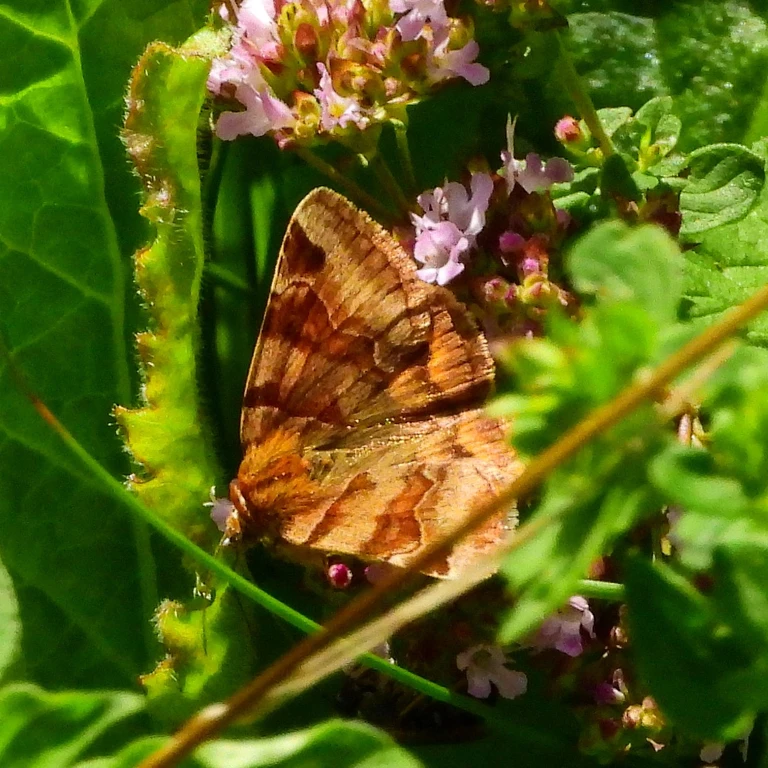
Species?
Euclidia glyphica
